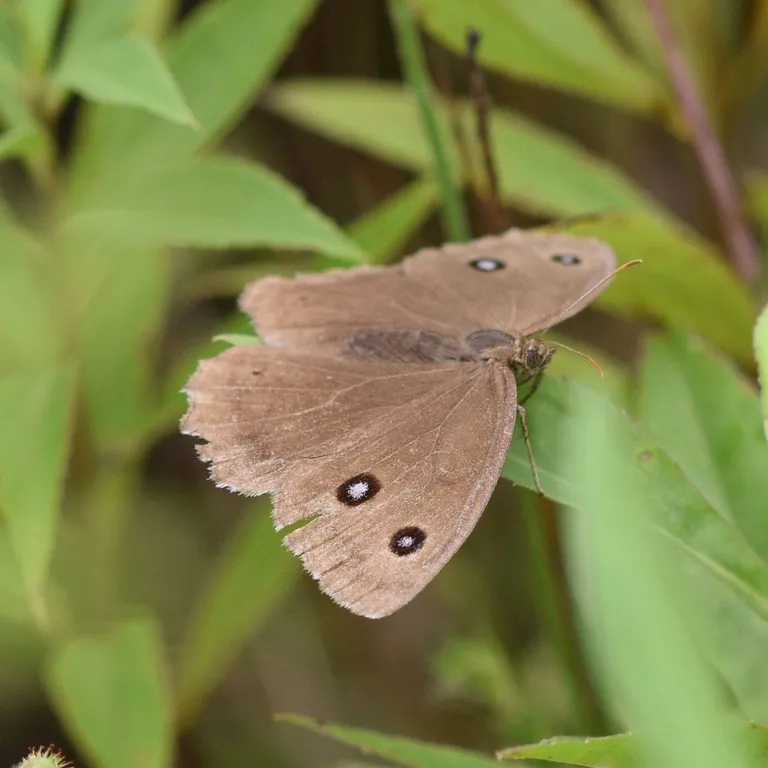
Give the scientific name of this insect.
Minois dryas
